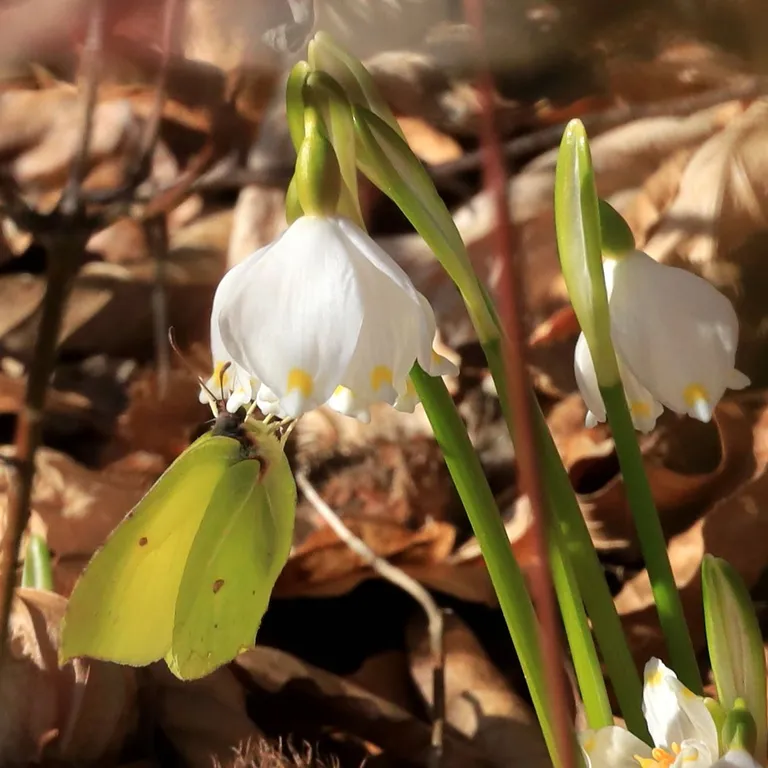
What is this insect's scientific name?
Gonepteryx rhamni
